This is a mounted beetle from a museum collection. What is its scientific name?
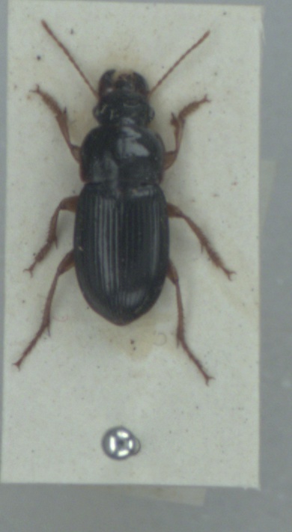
Harpalus latus
